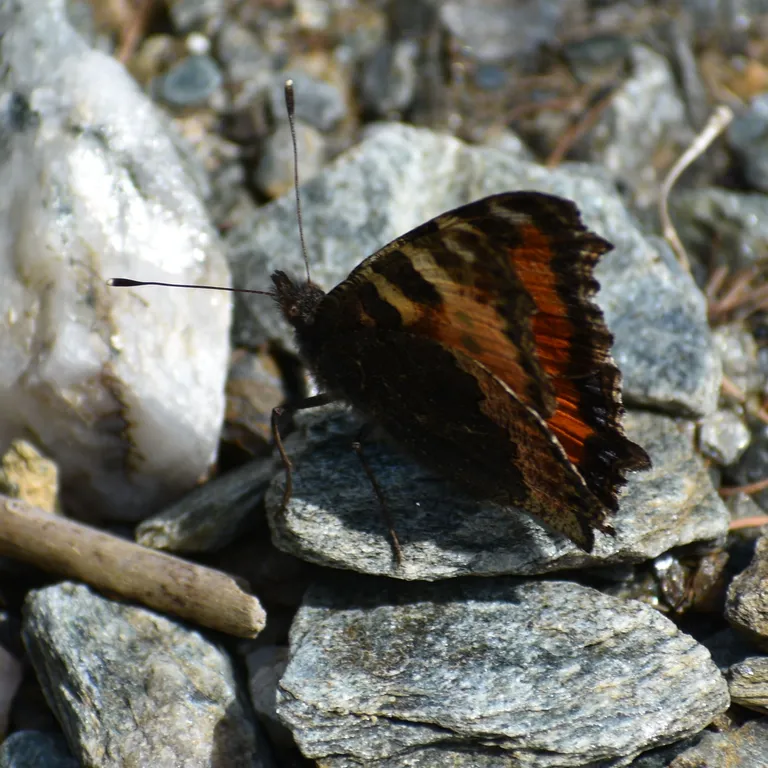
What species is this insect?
Aglais urticae
